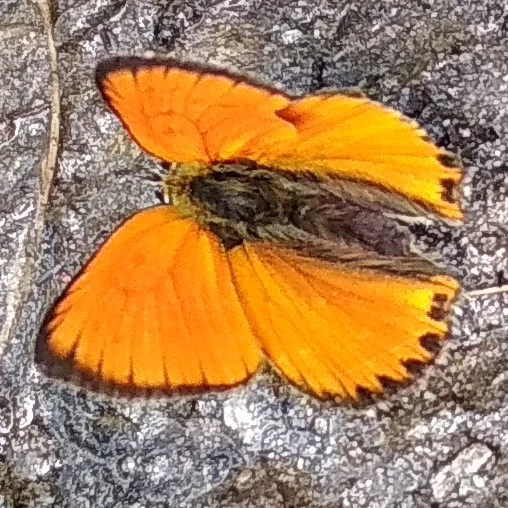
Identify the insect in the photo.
Lycaena virgaureae
